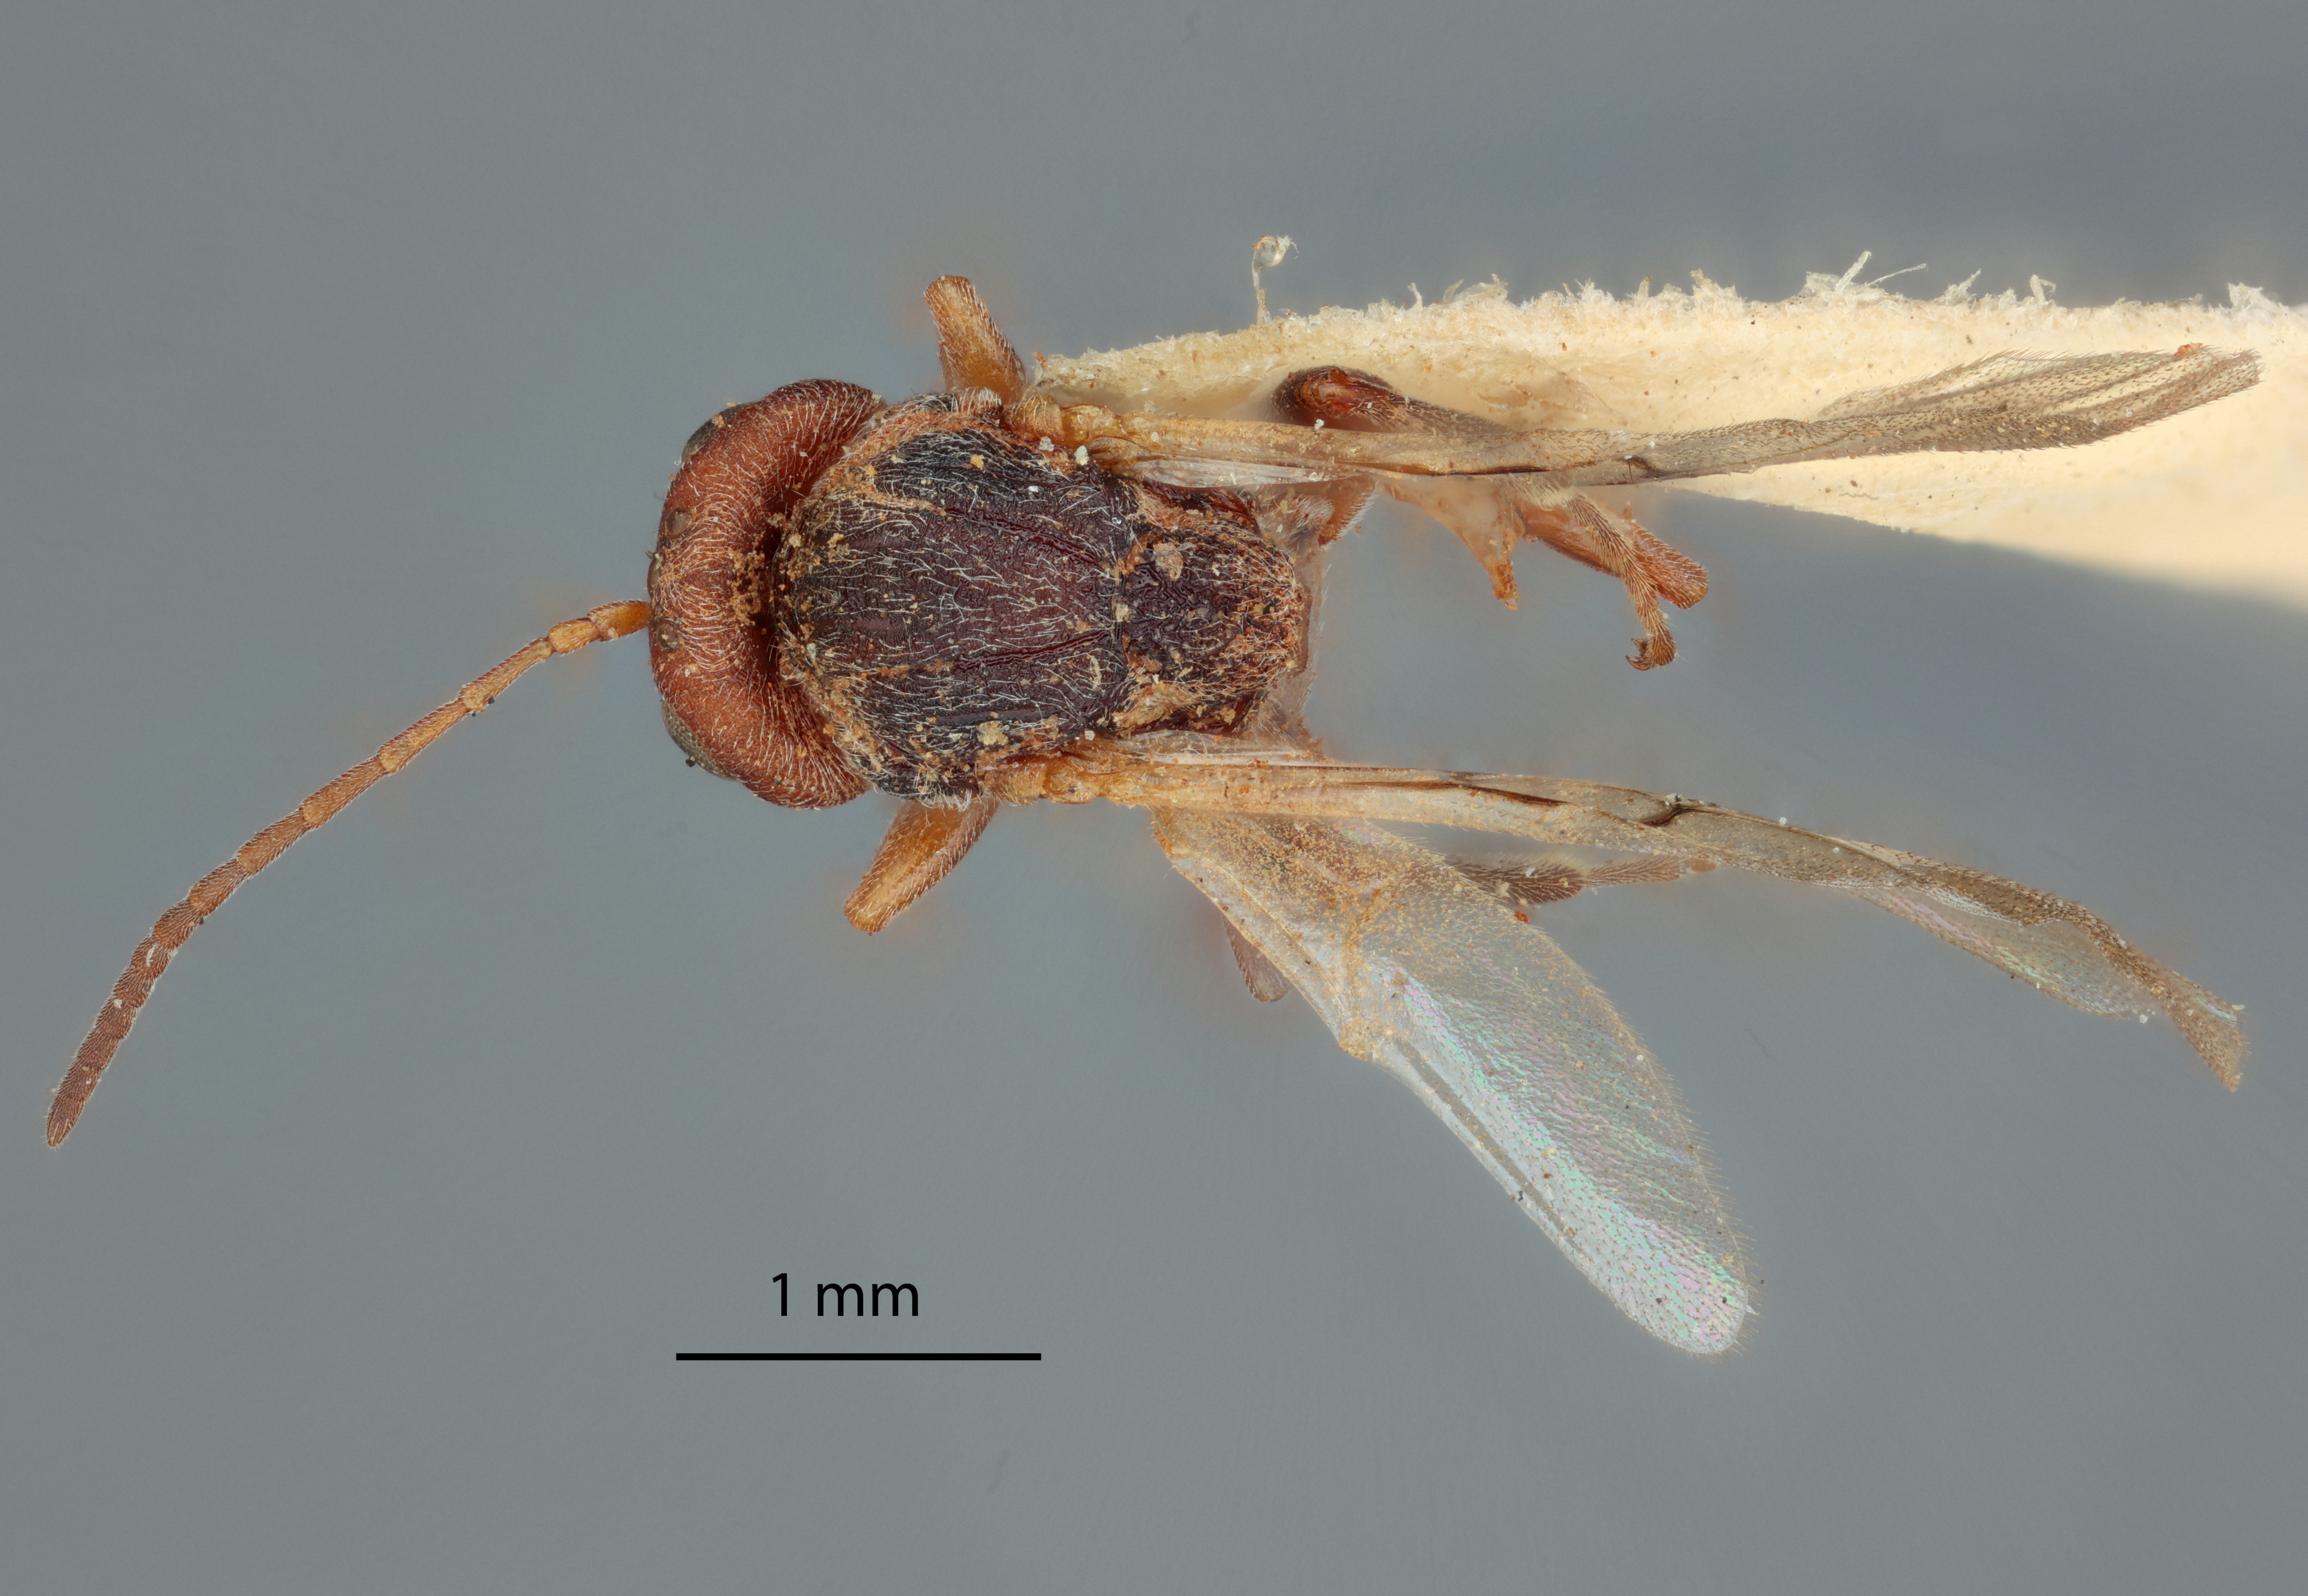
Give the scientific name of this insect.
Andricus montezumus
